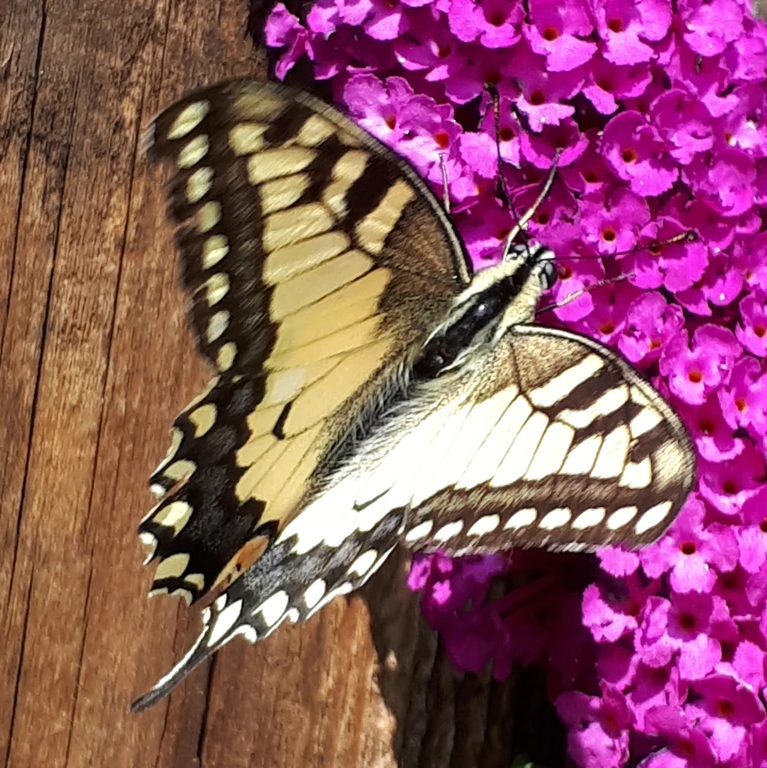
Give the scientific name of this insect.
Papilio machaon
